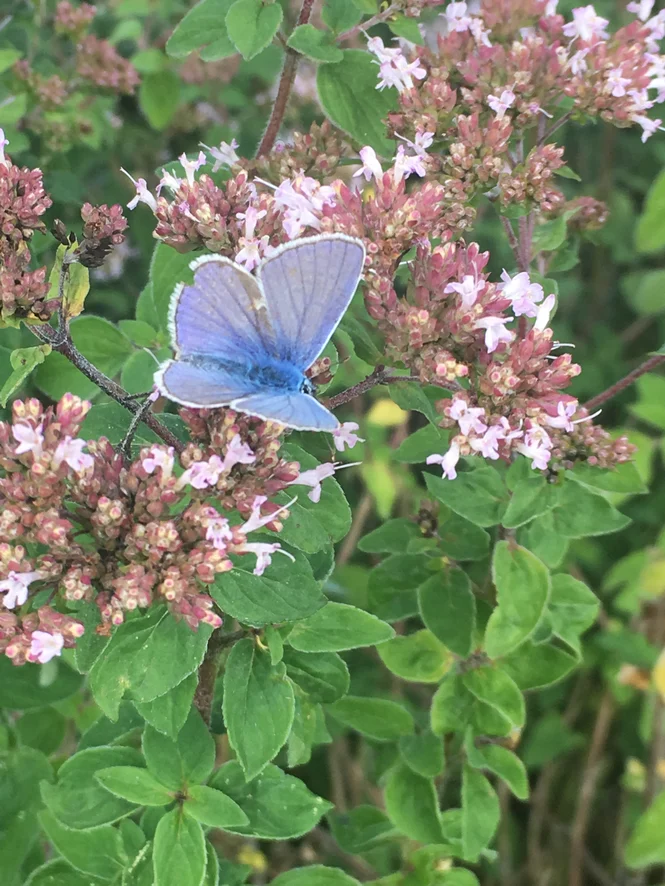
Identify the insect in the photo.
Polyommatus icarus
